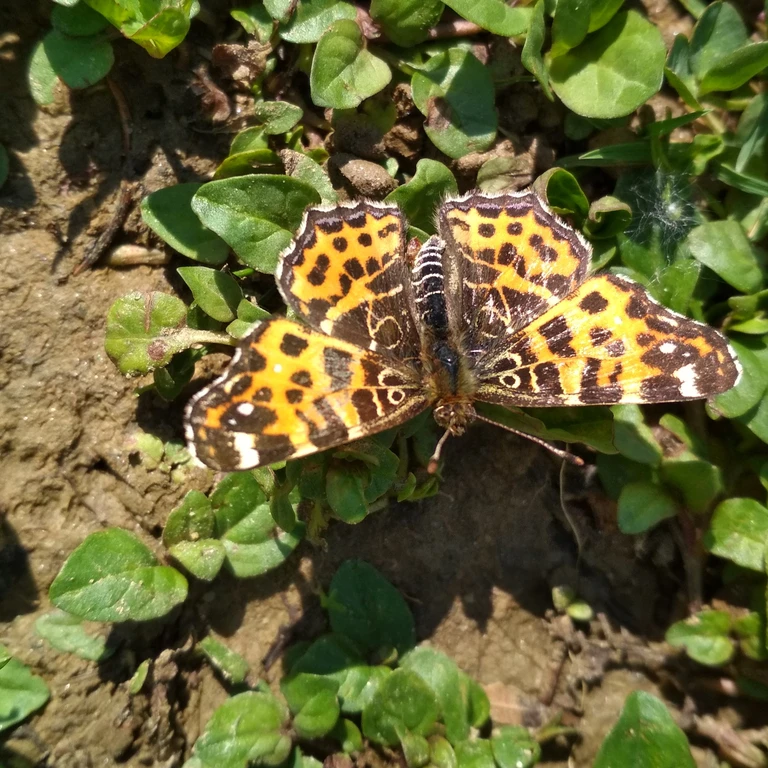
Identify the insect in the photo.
Araschnia levana
